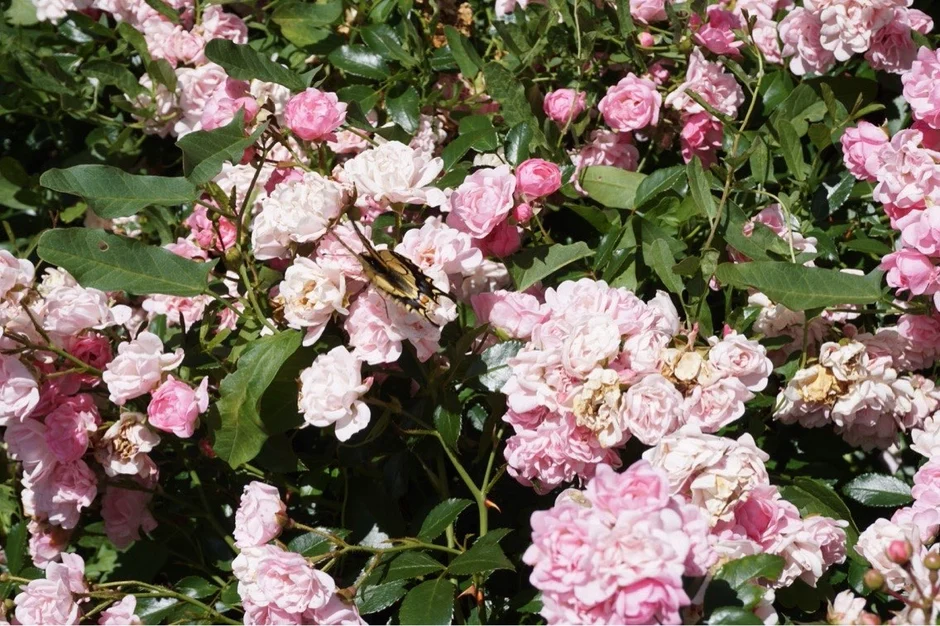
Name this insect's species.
Papilio machaon
